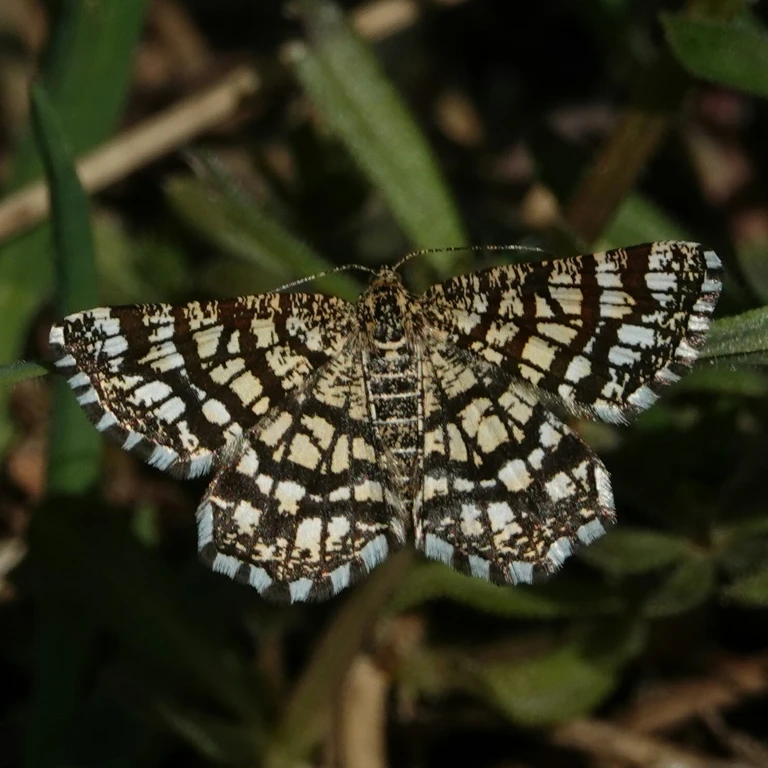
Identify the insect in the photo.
Chiasmia clathrata
